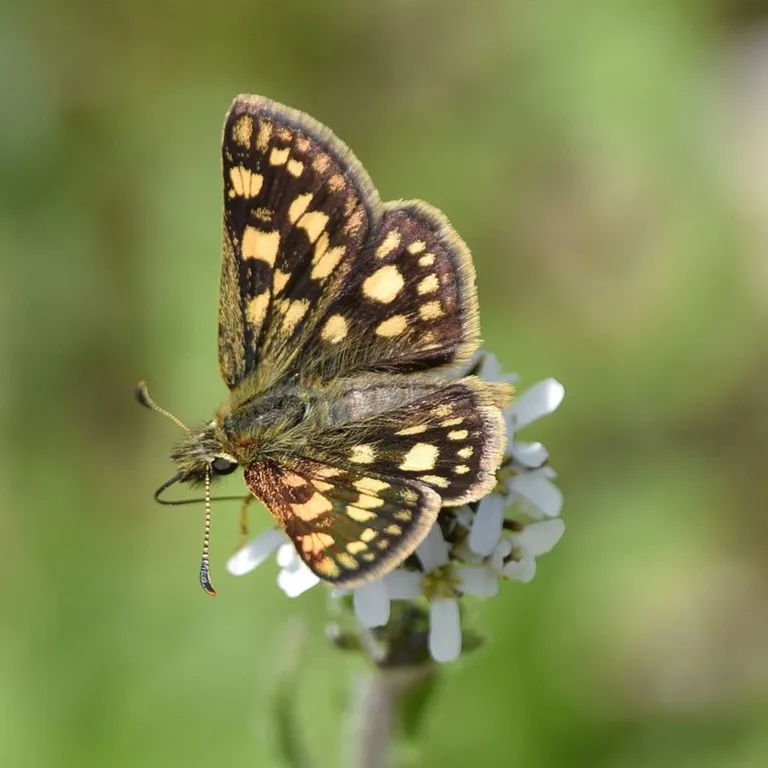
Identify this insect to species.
Carterocephalus palaemon
